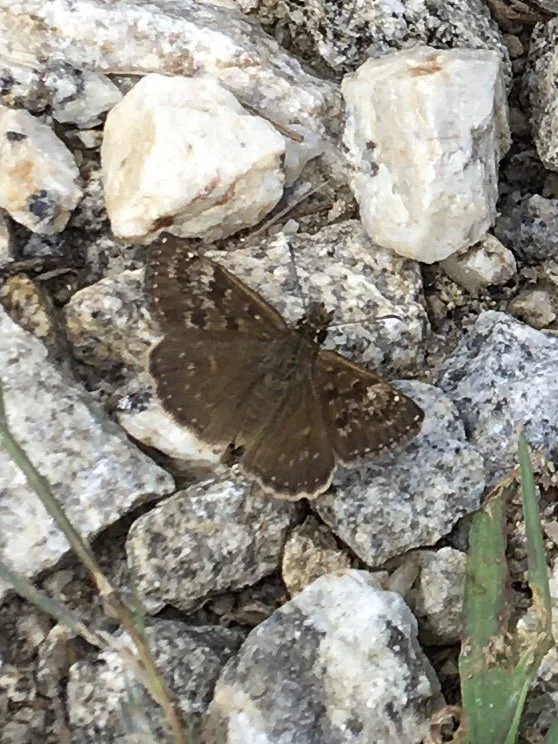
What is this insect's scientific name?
Erynnis tages
